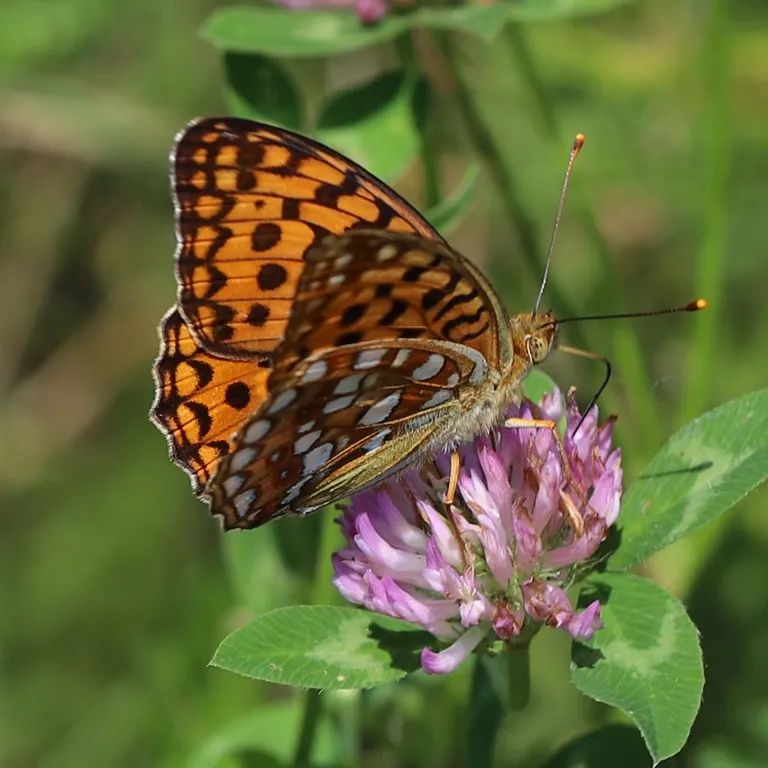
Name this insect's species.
Fabriciana adippe
